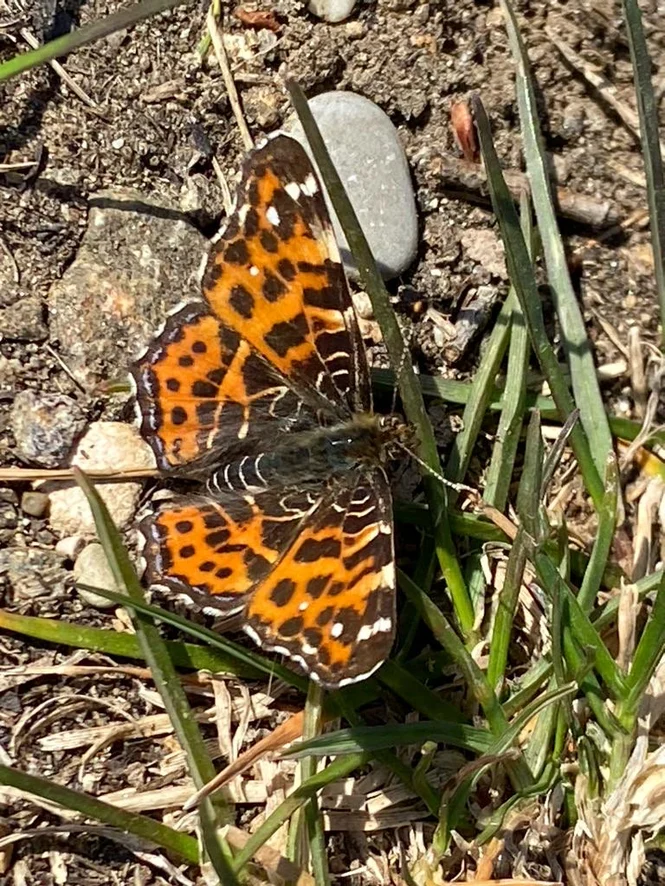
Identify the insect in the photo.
Araschnia levana
